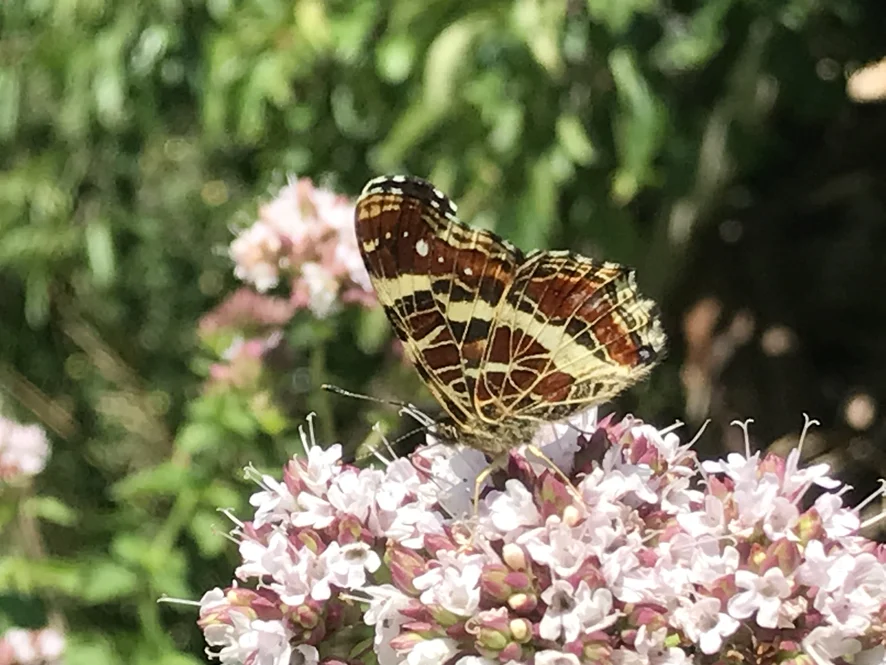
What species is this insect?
Araschnia levana
